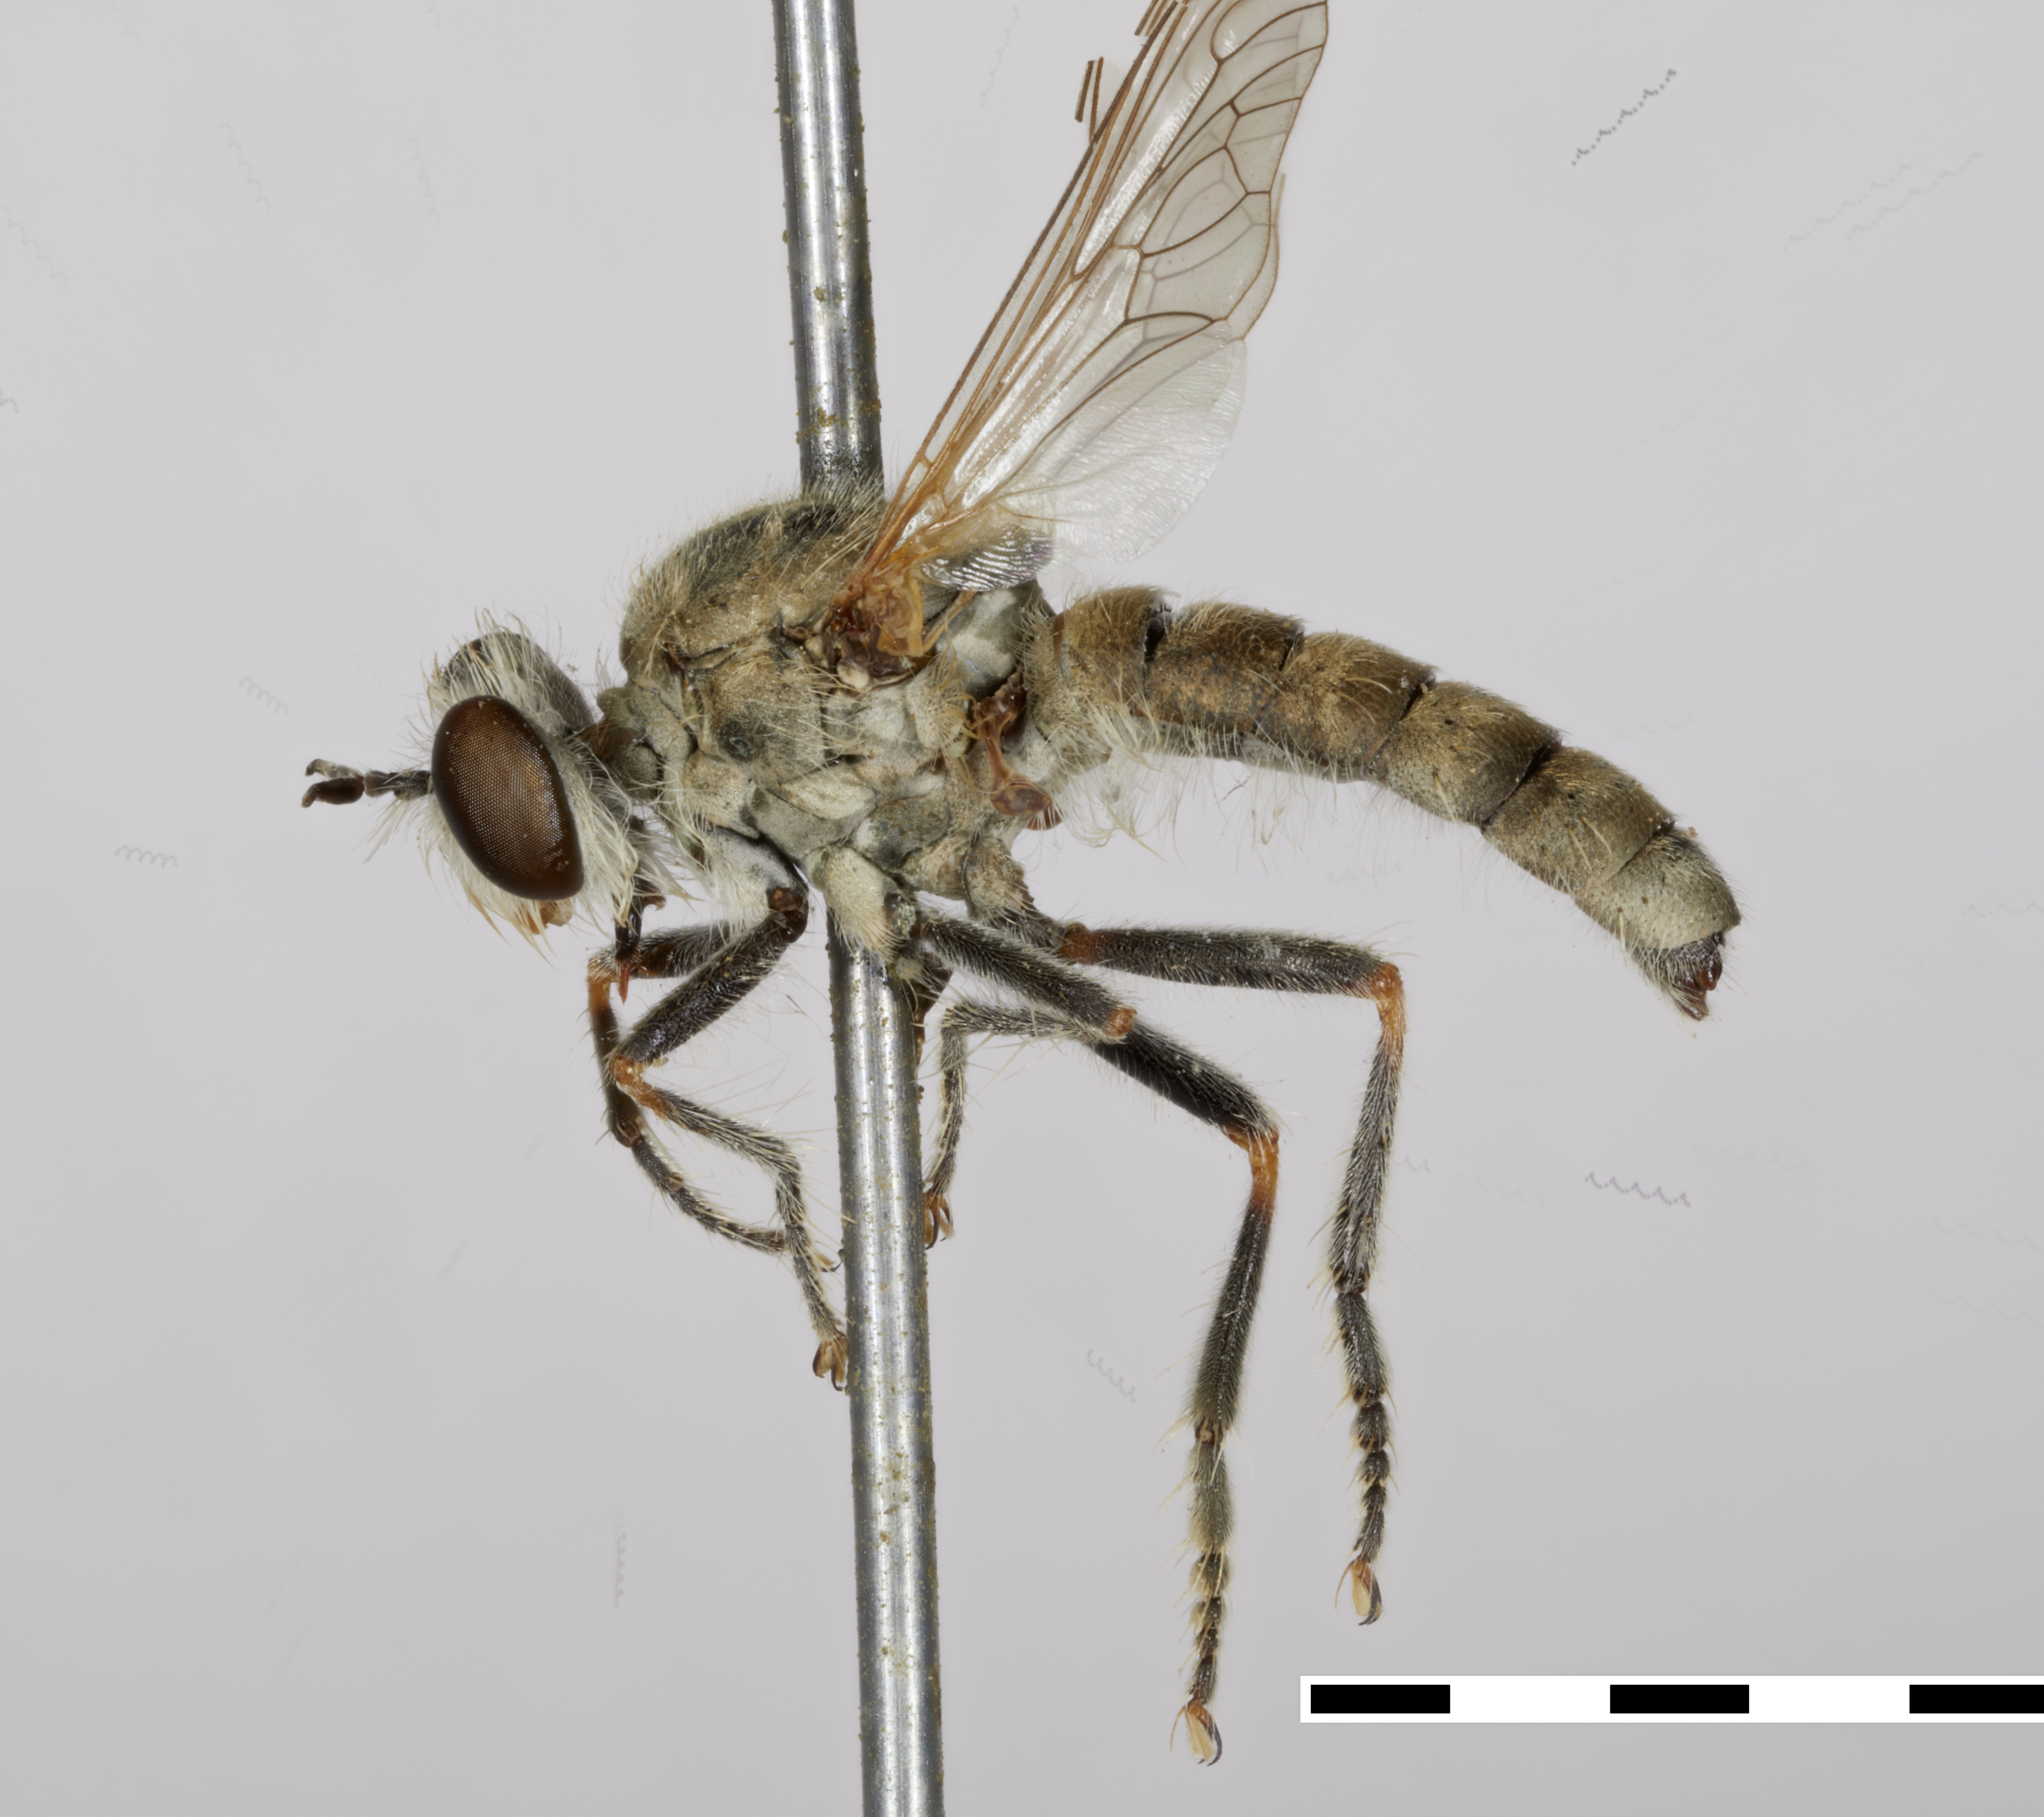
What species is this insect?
Laphystia opaca
